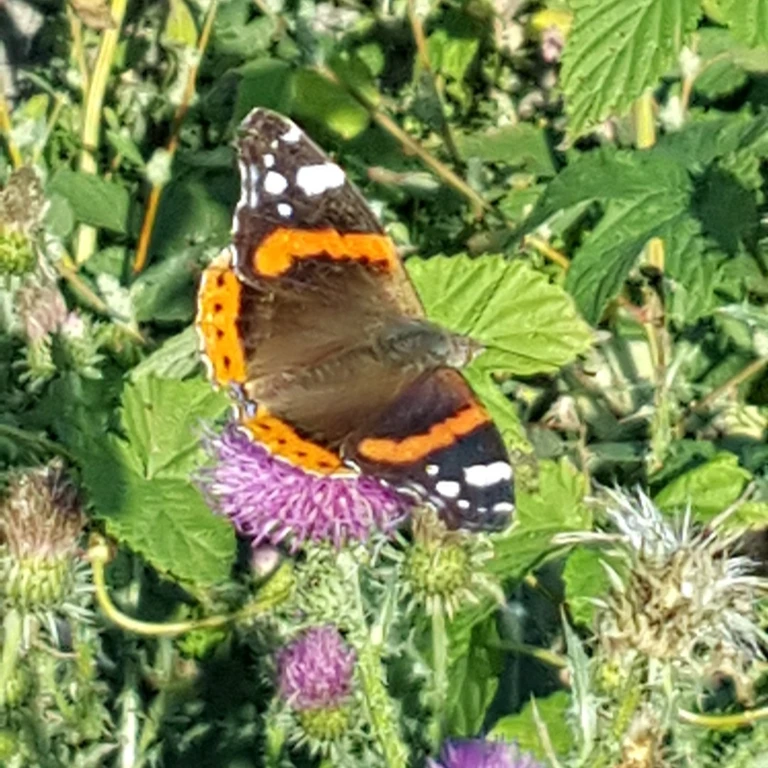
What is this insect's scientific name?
Vanessa atalanta
